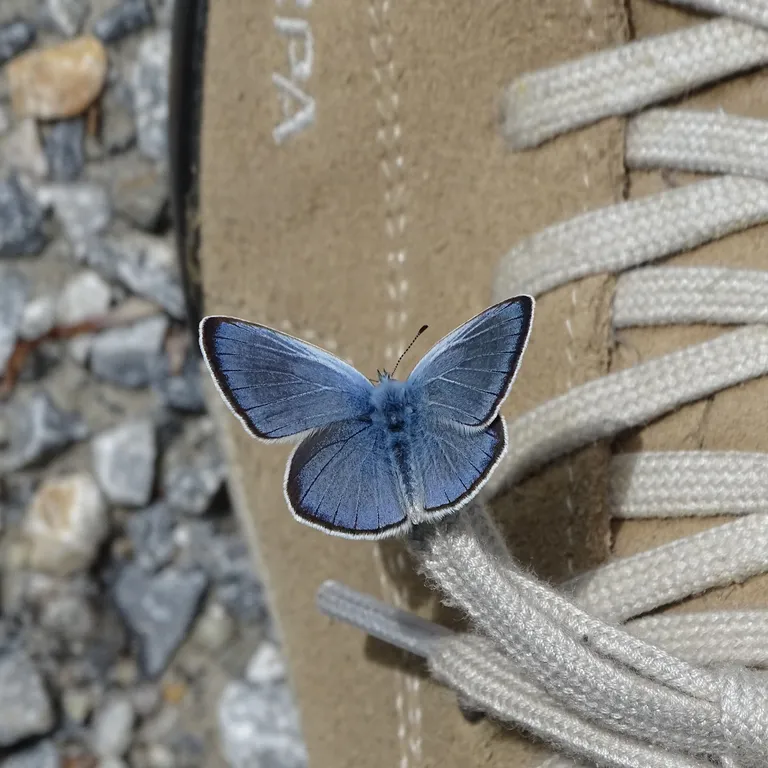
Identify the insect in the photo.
Glaucopsyche alexis
